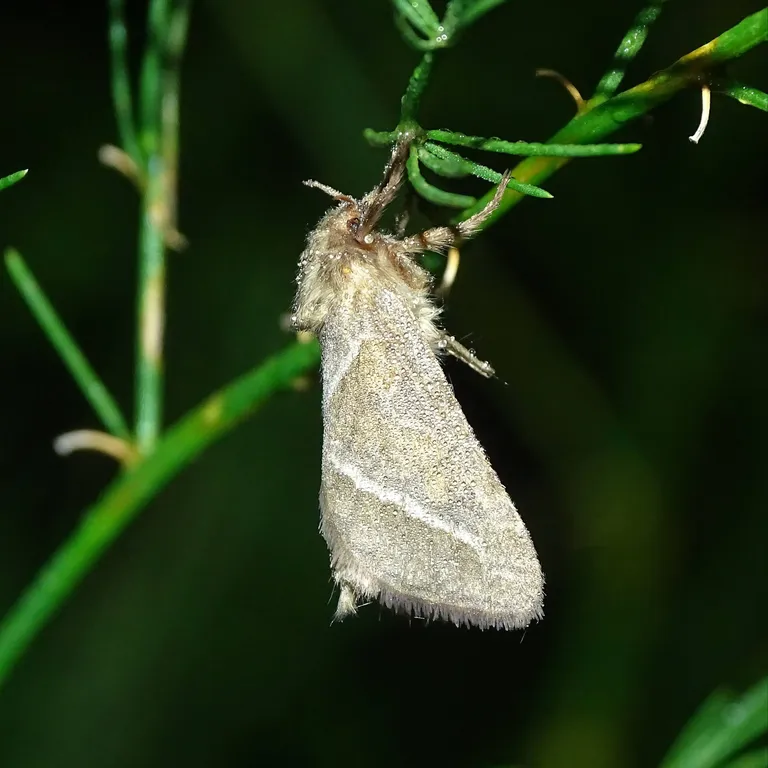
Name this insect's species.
Triodia sylvina
